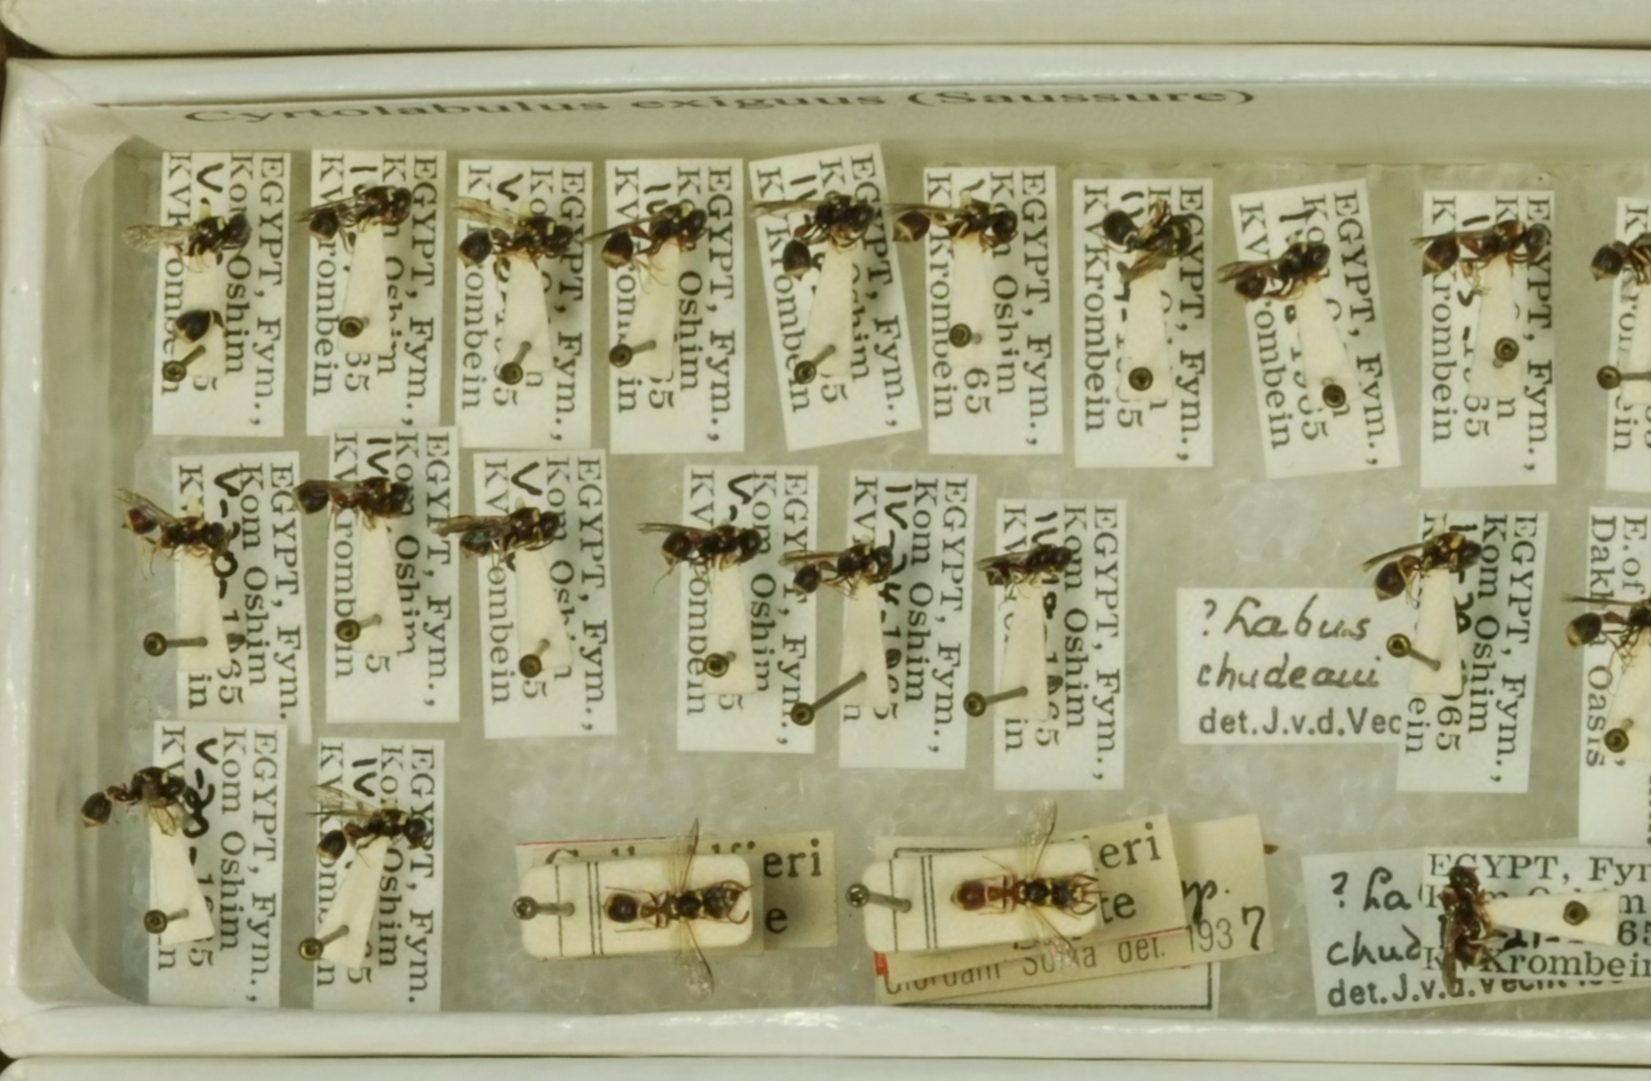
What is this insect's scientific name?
Cyrtolabulus exiguus
